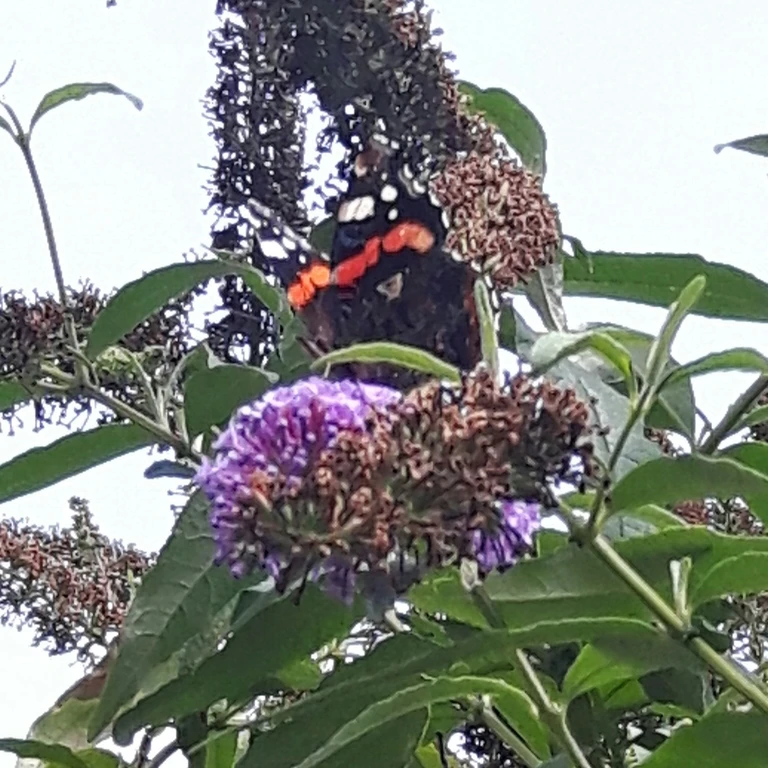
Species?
Vanessa atalanta
